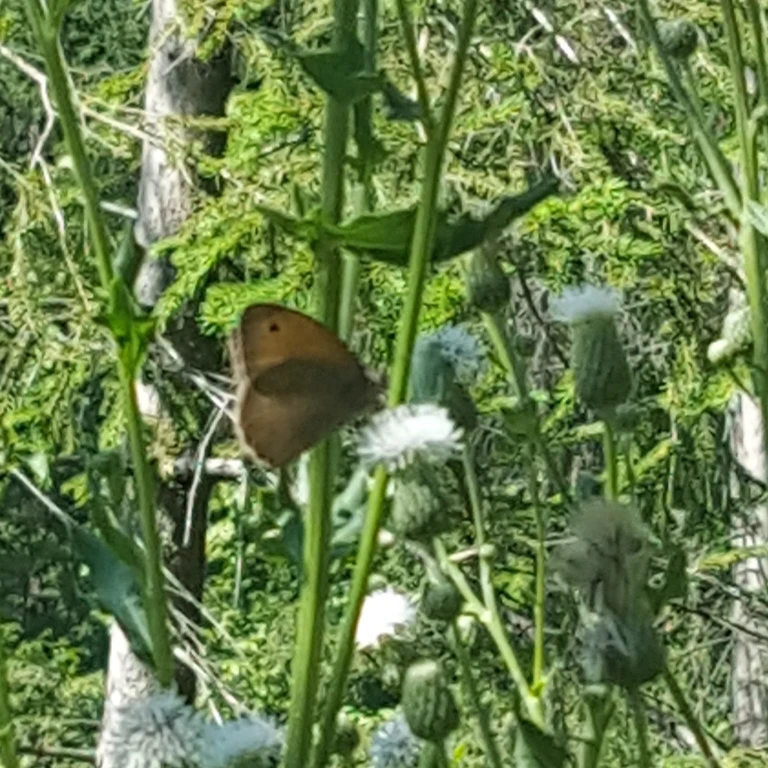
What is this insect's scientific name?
Maniola jurtina
